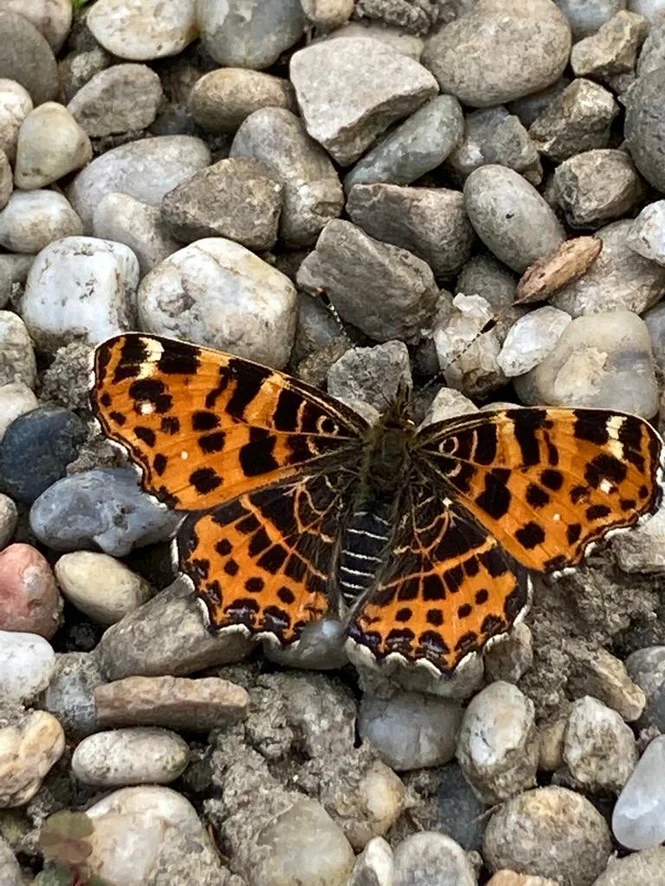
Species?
Araschnia levana
